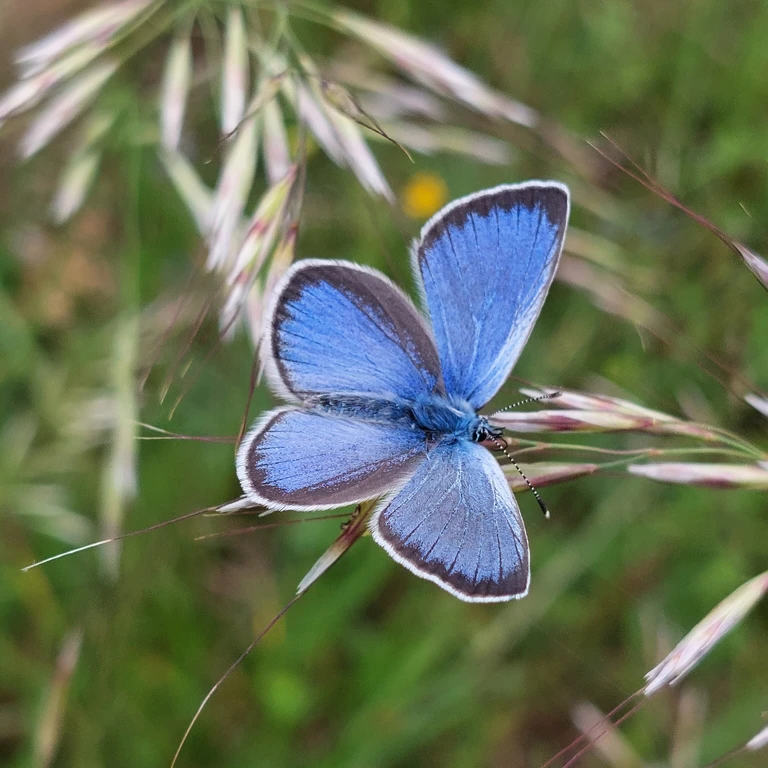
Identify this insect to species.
Glaucopsyche alexis
